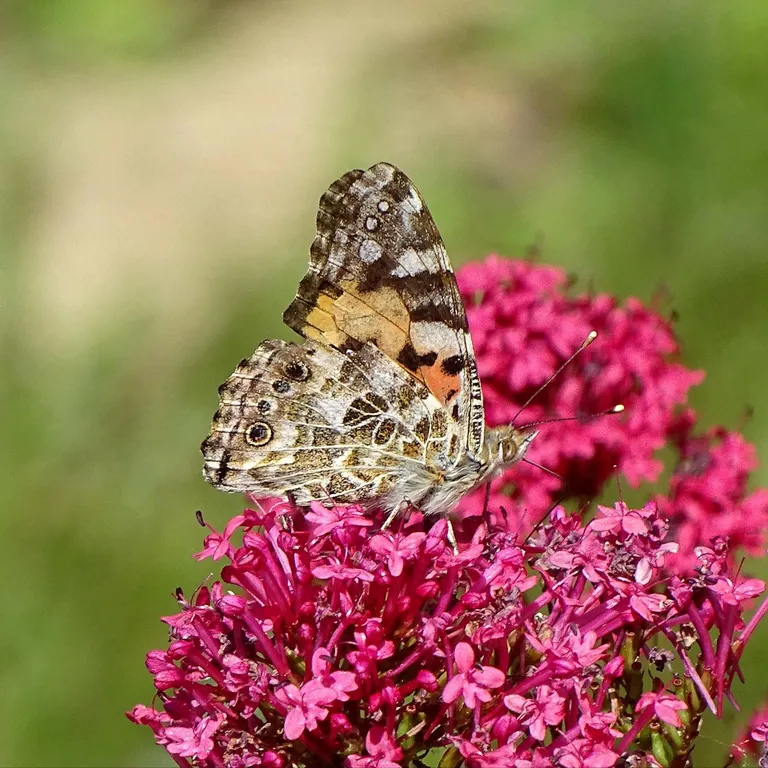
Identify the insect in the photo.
Vanessa cardui
